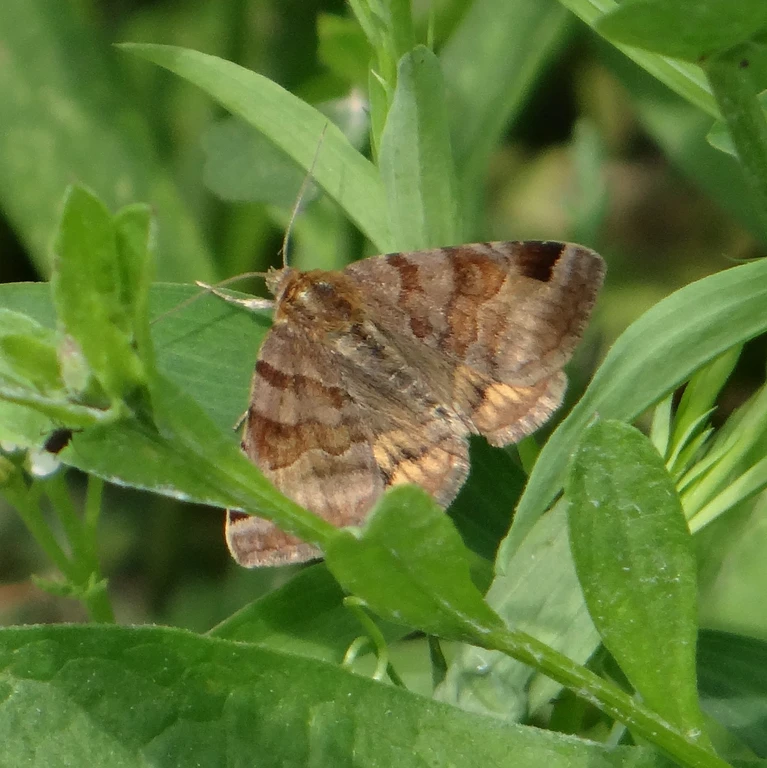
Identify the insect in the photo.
Euclidia glyphica
